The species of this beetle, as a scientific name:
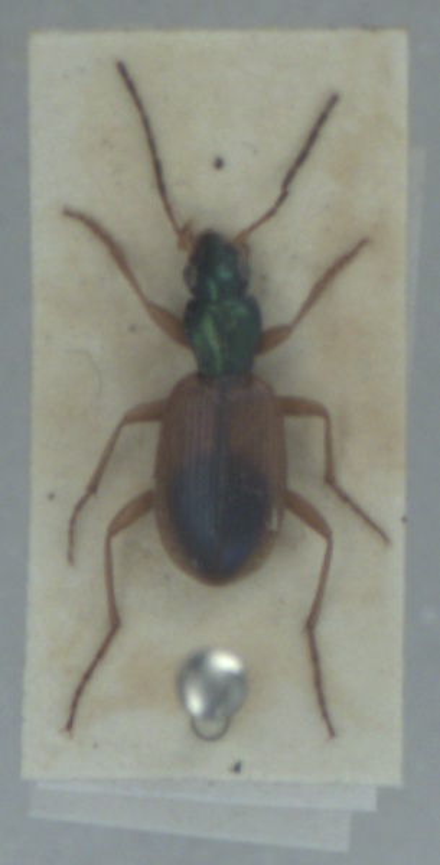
Anchomenus dorsalis
